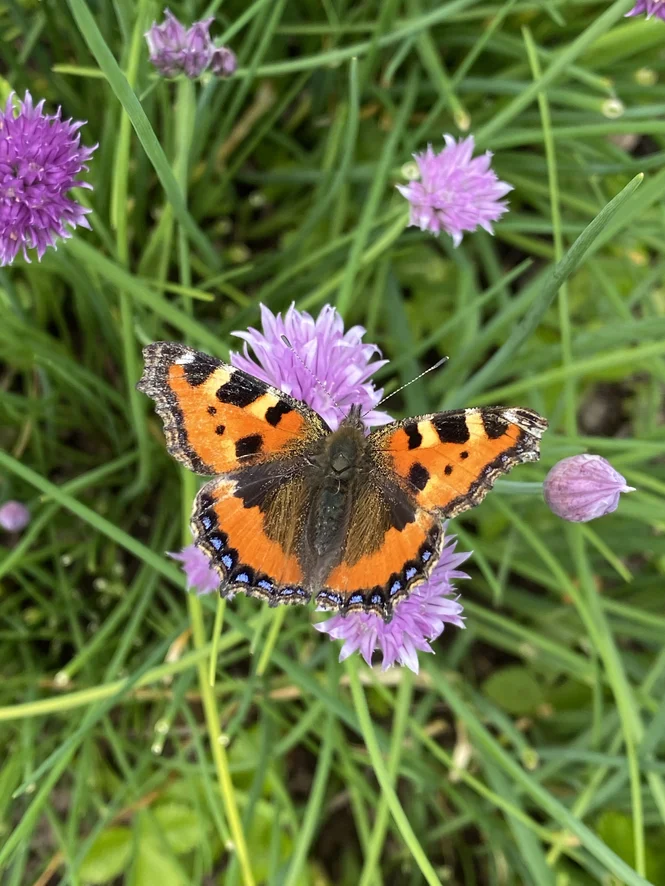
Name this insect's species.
Aglais urticae
